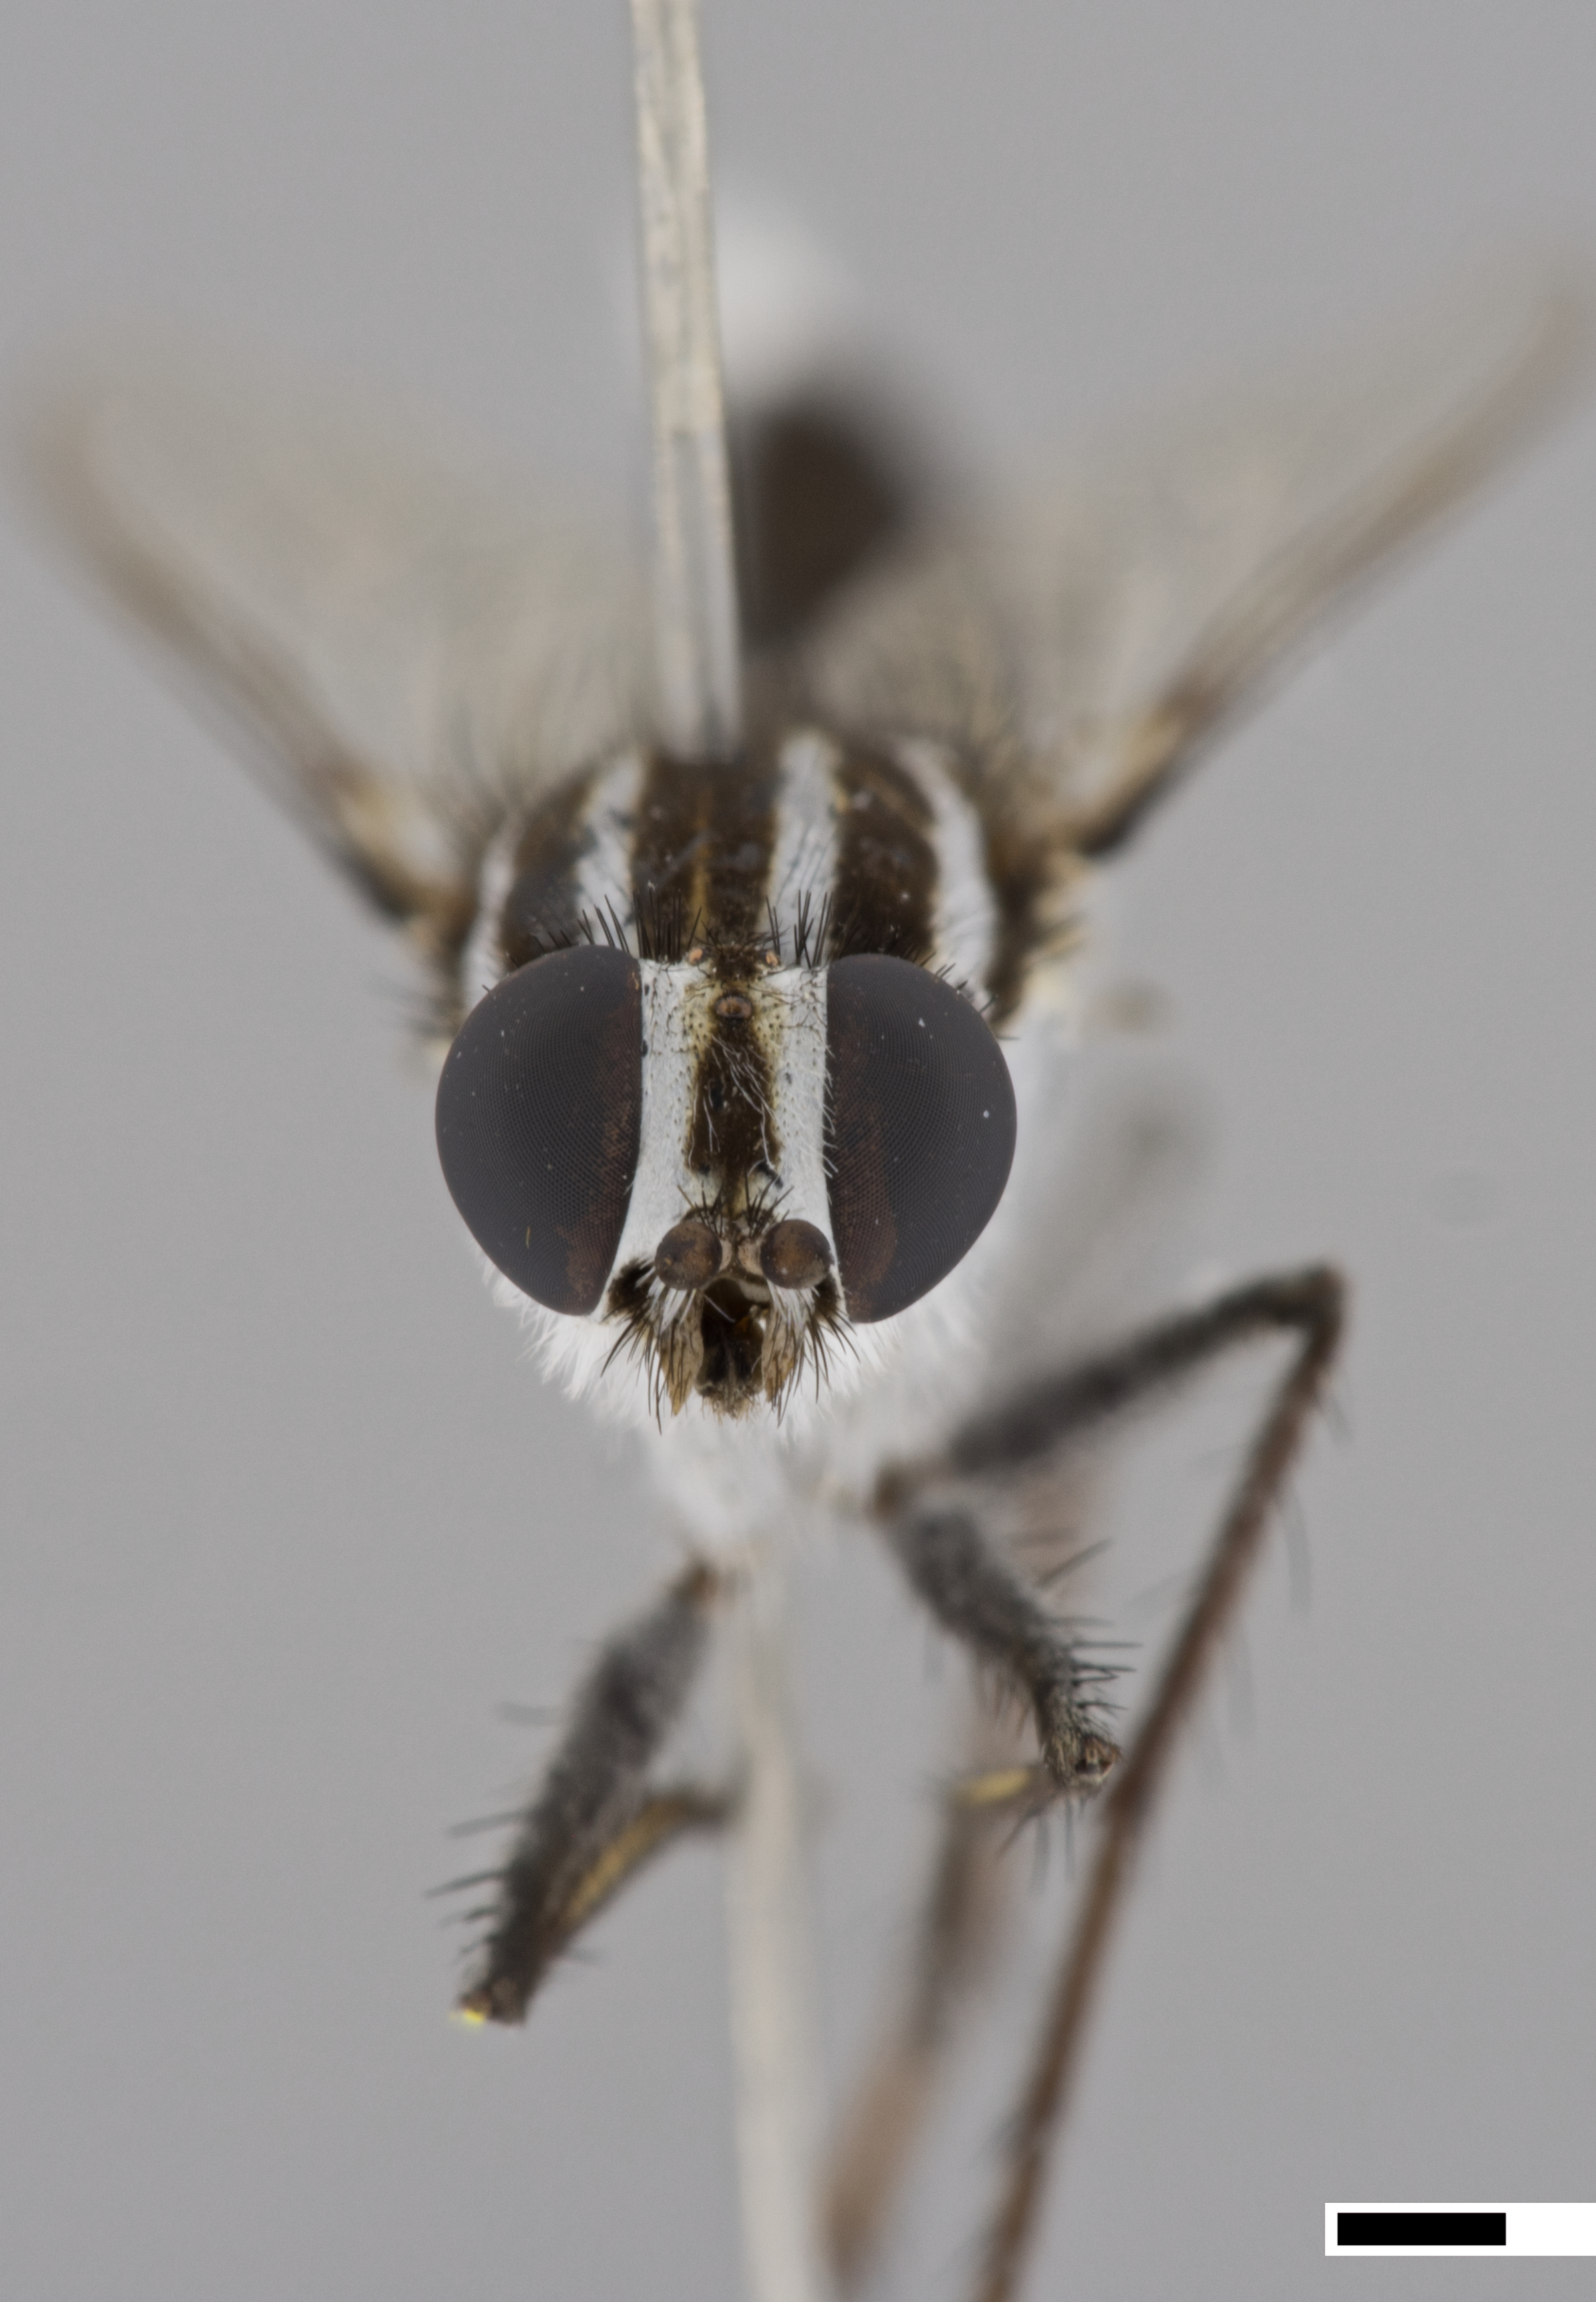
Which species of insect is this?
Apiocera braunsi
